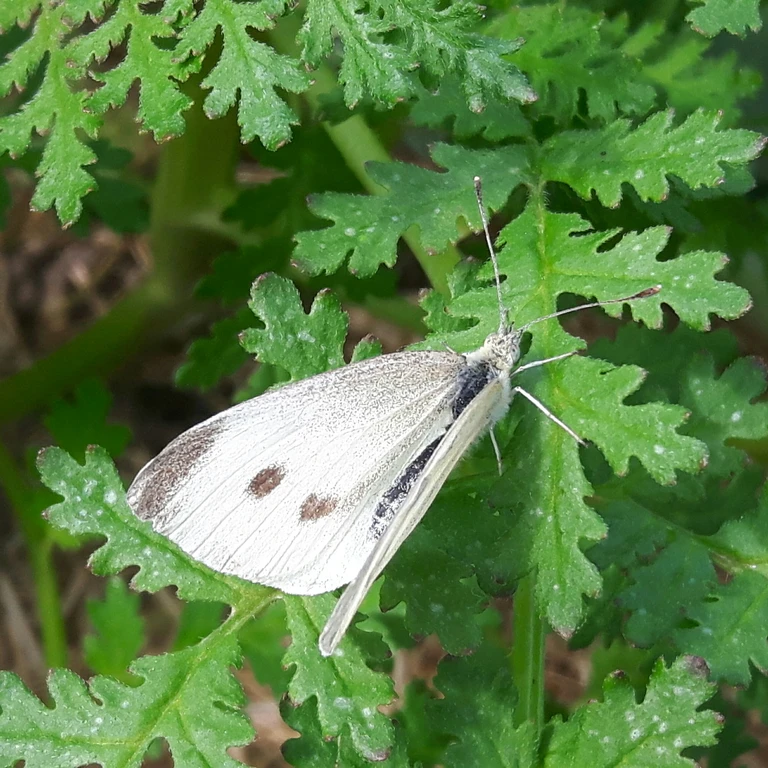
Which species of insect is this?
Pieris rapae
